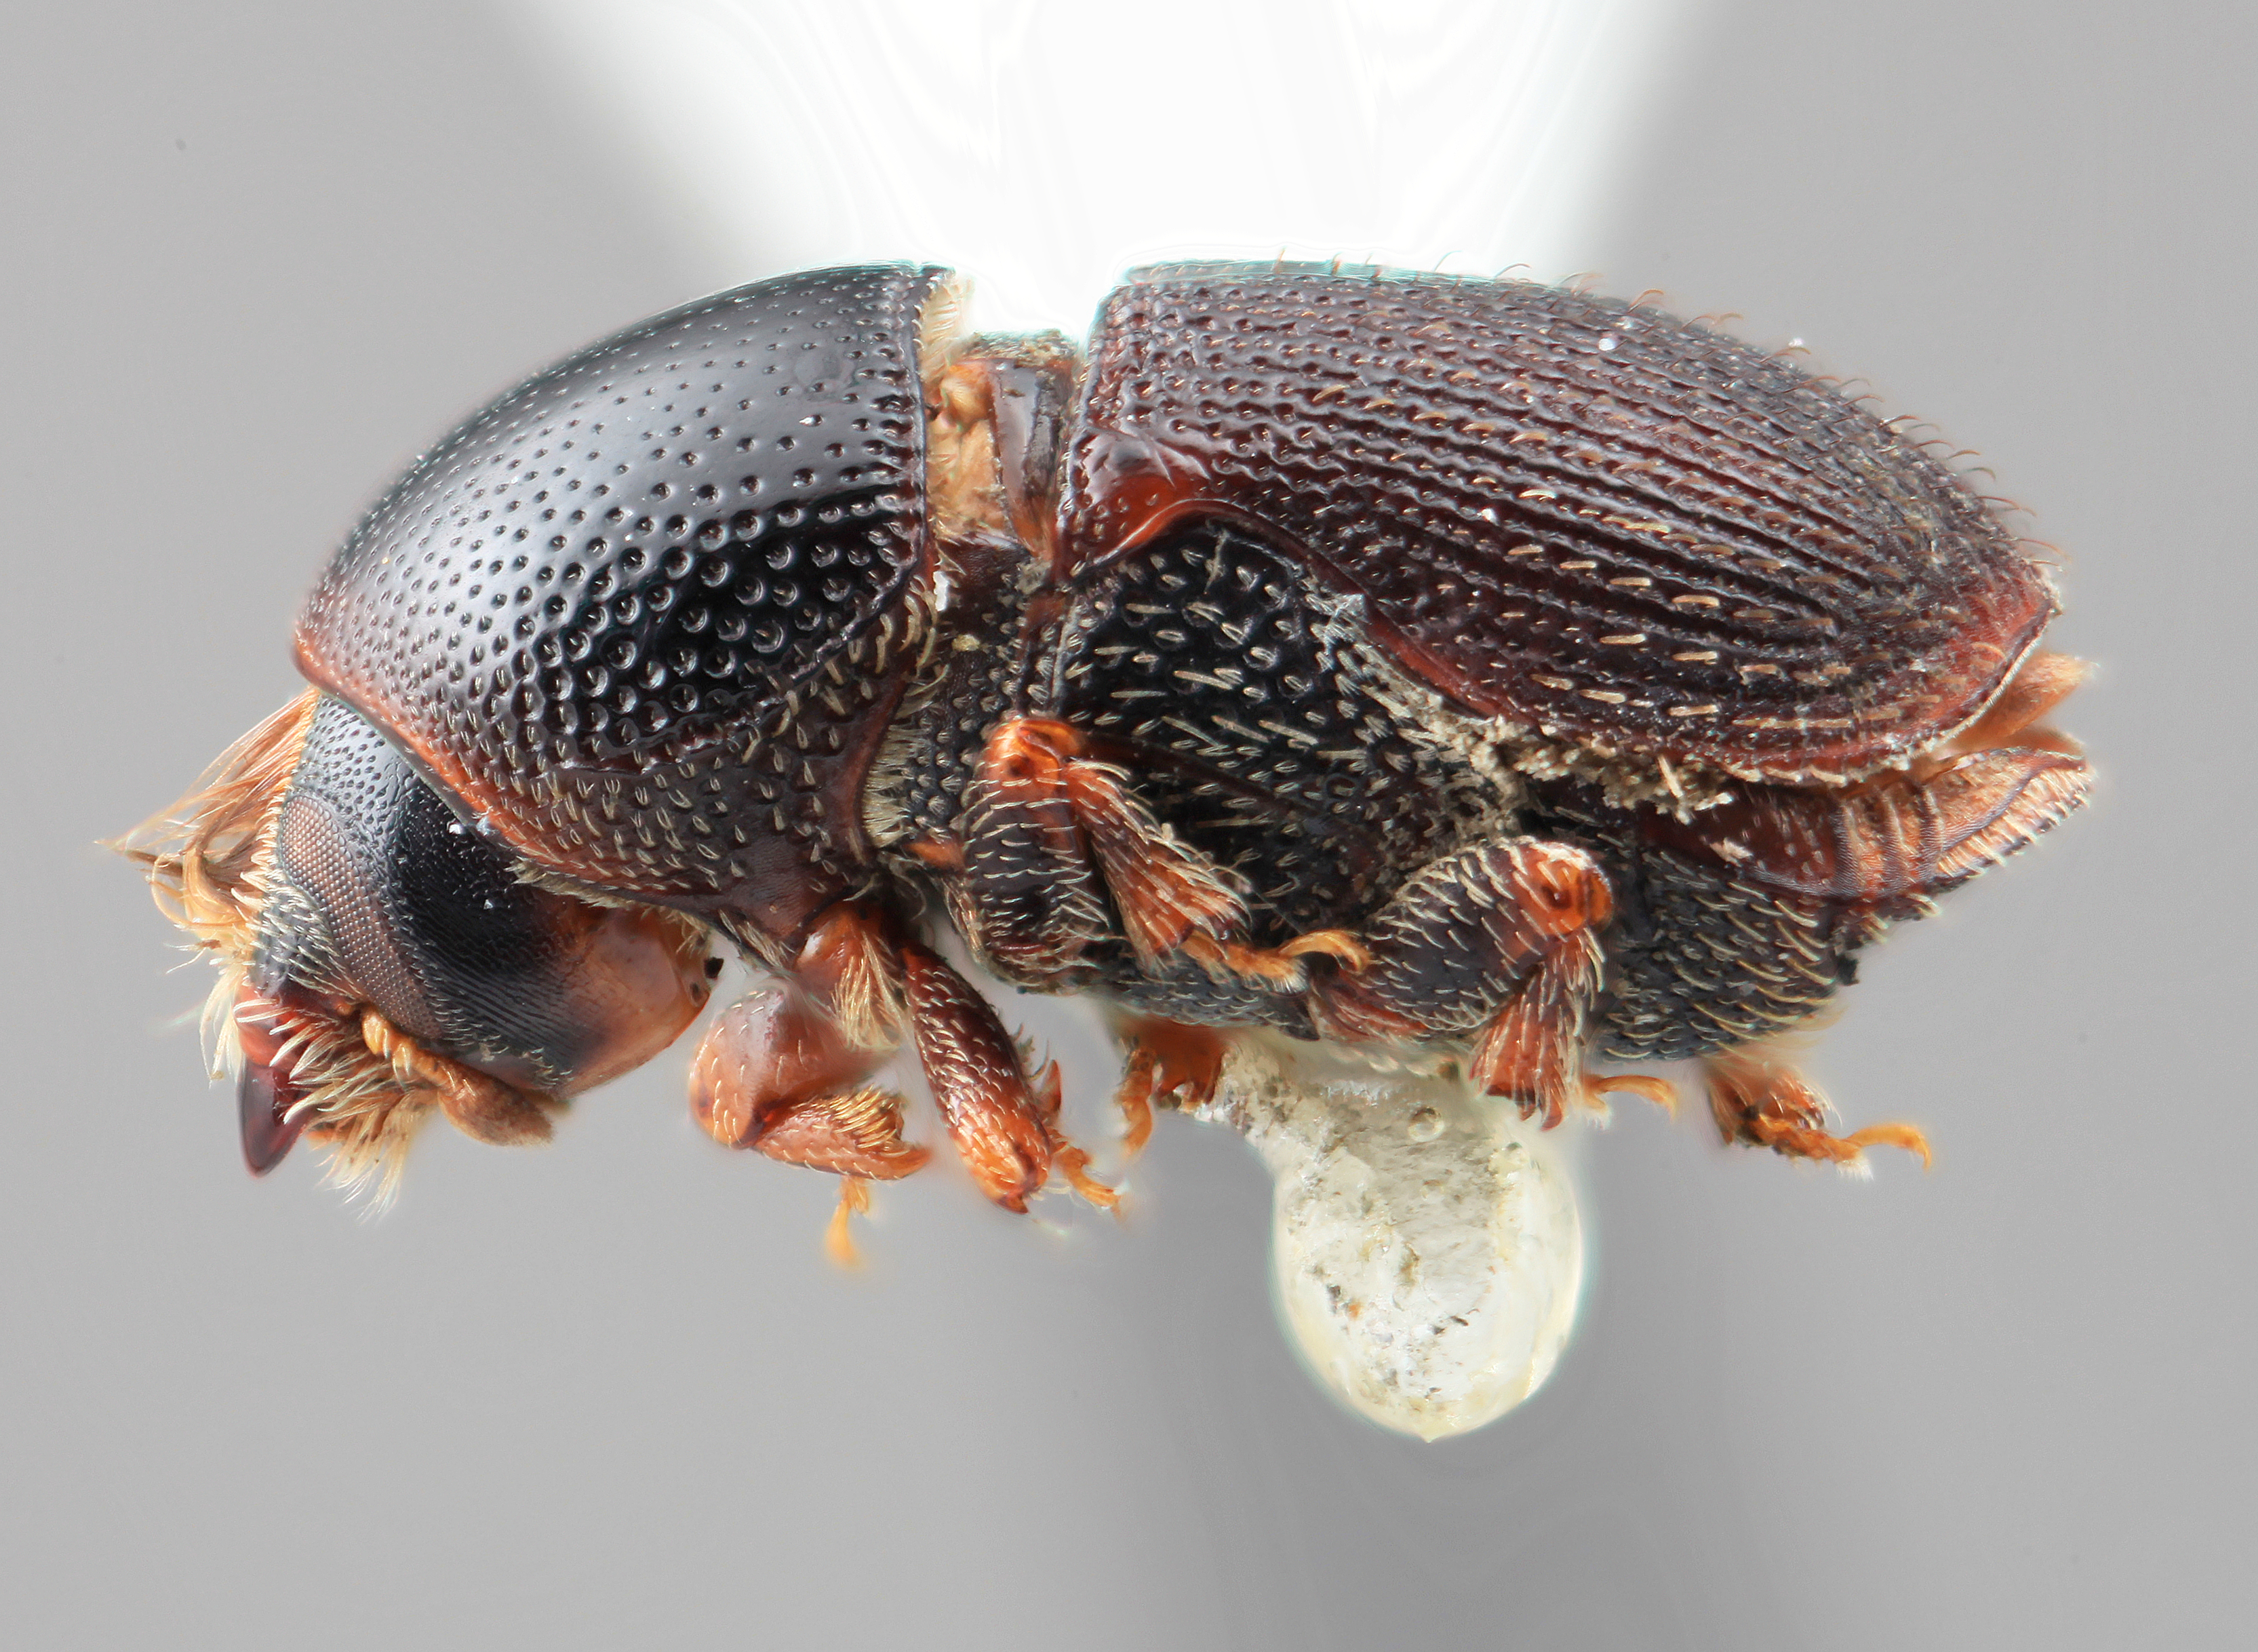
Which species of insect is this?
Scolytopsis orinocanus
